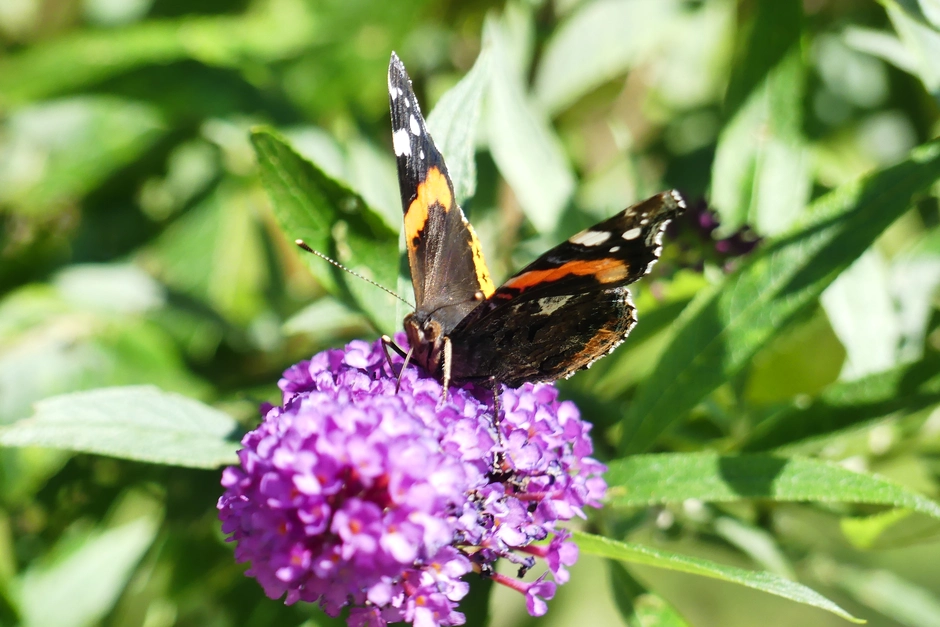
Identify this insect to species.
Vanessa atalanta
